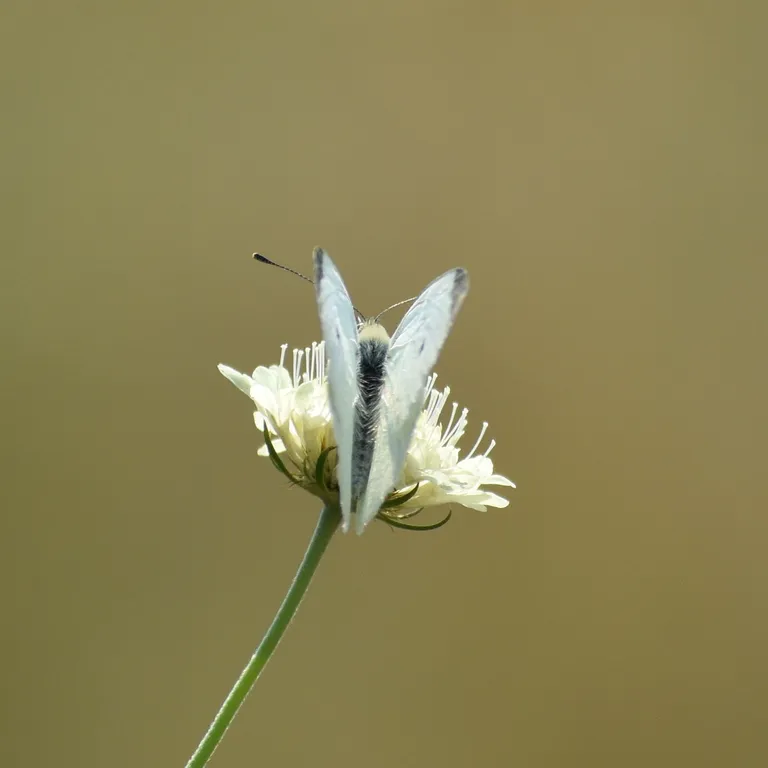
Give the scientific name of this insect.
Pieris rapae
